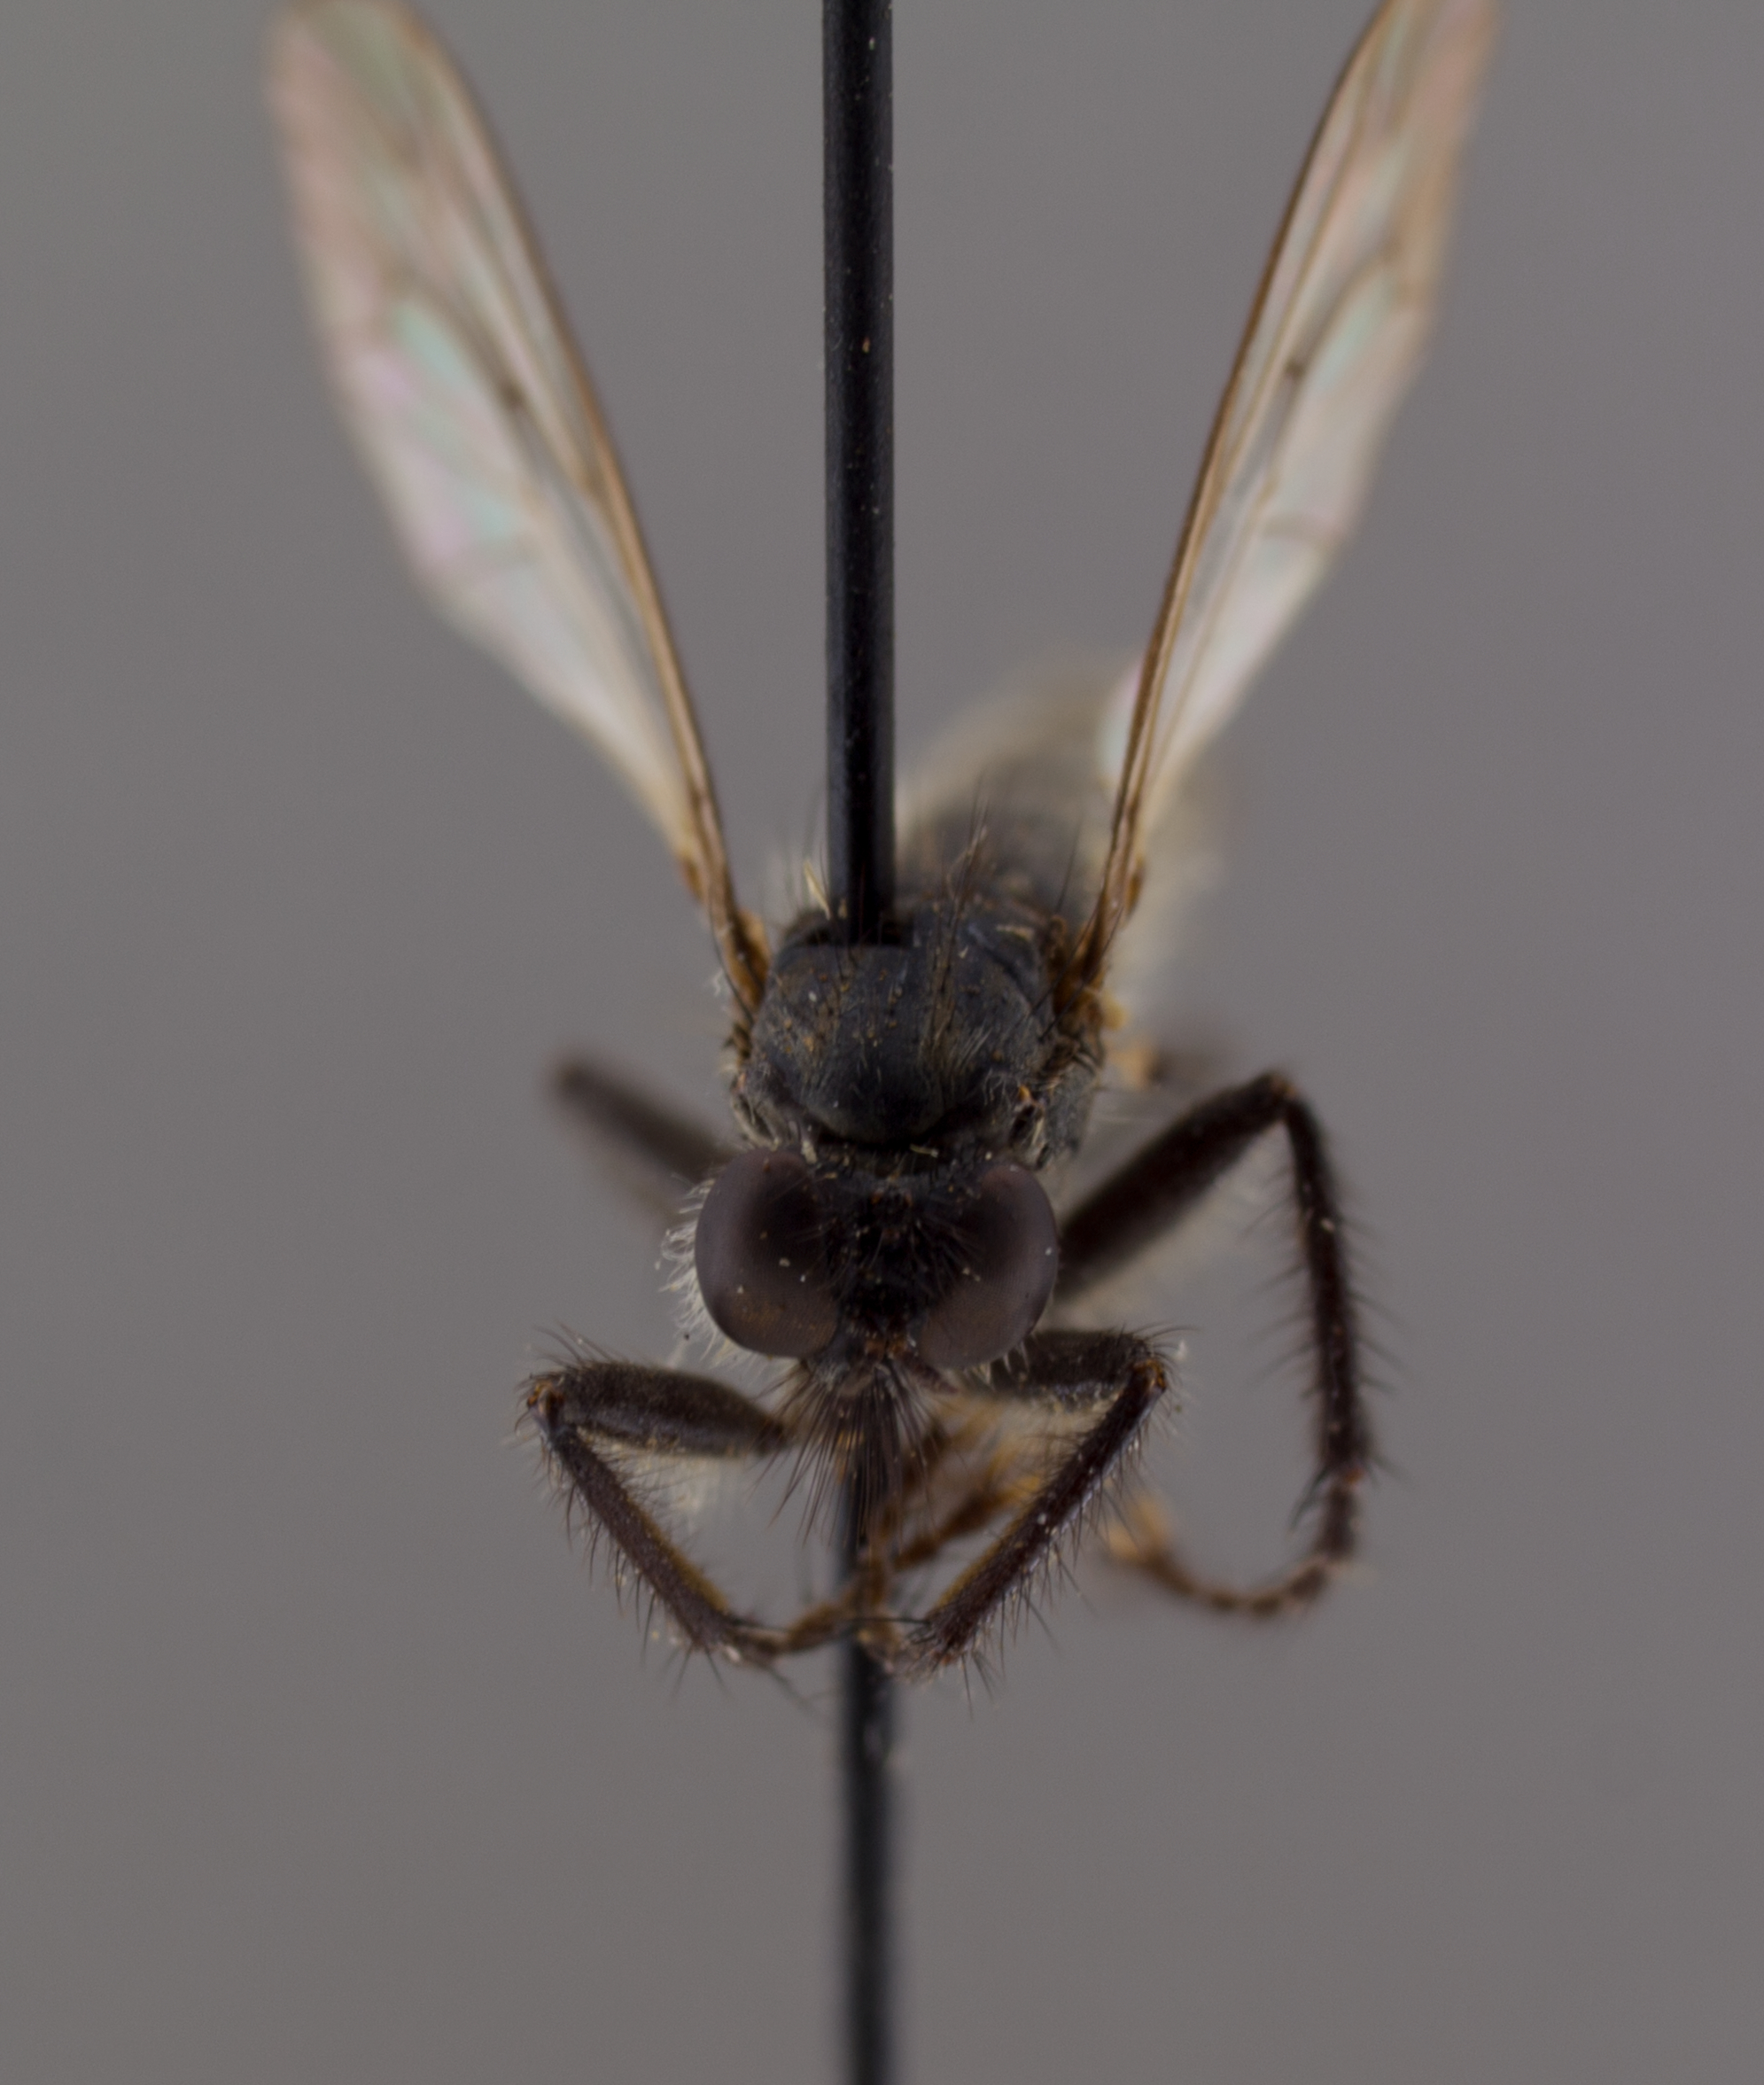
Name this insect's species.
Lasiopogon polensis
